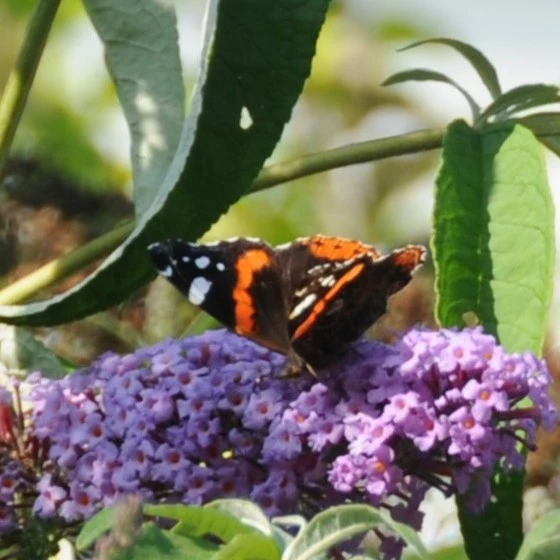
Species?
Vanessa atalanta
